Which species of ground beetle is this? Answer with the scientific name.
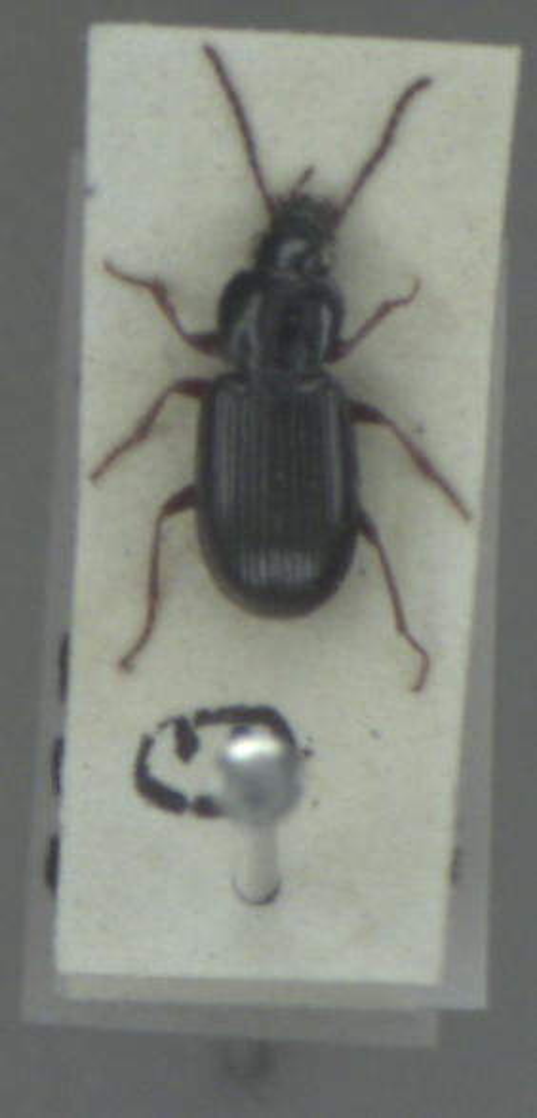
Pterostichus strenuus
